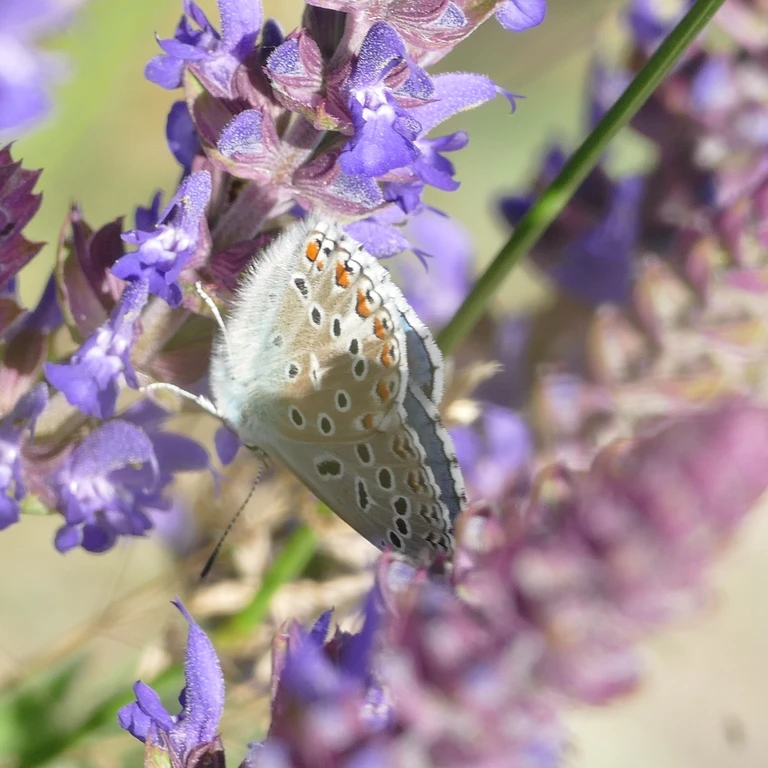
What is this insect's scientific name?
Lysandra bellargus
